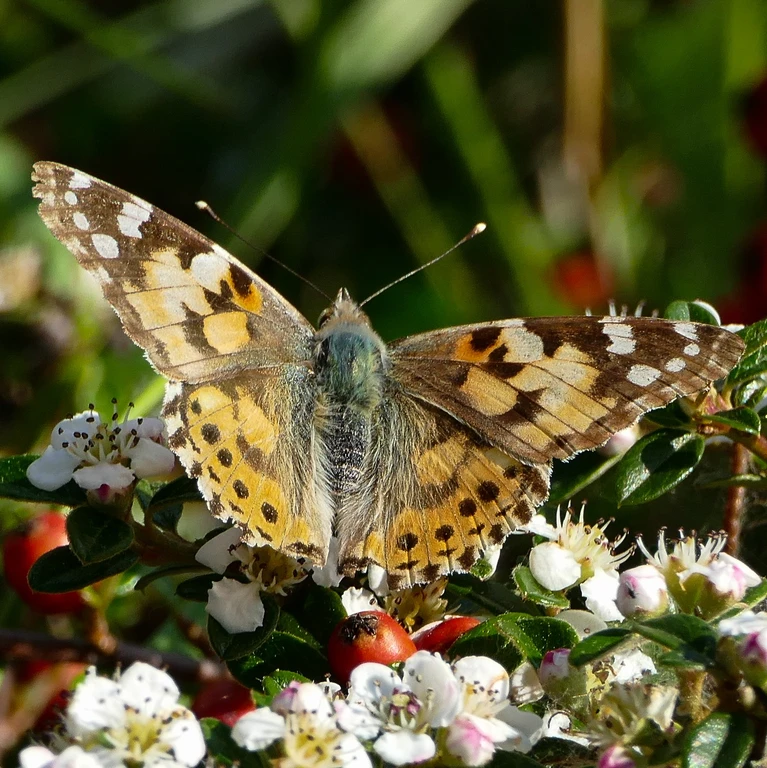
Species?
Vanessa cardui
